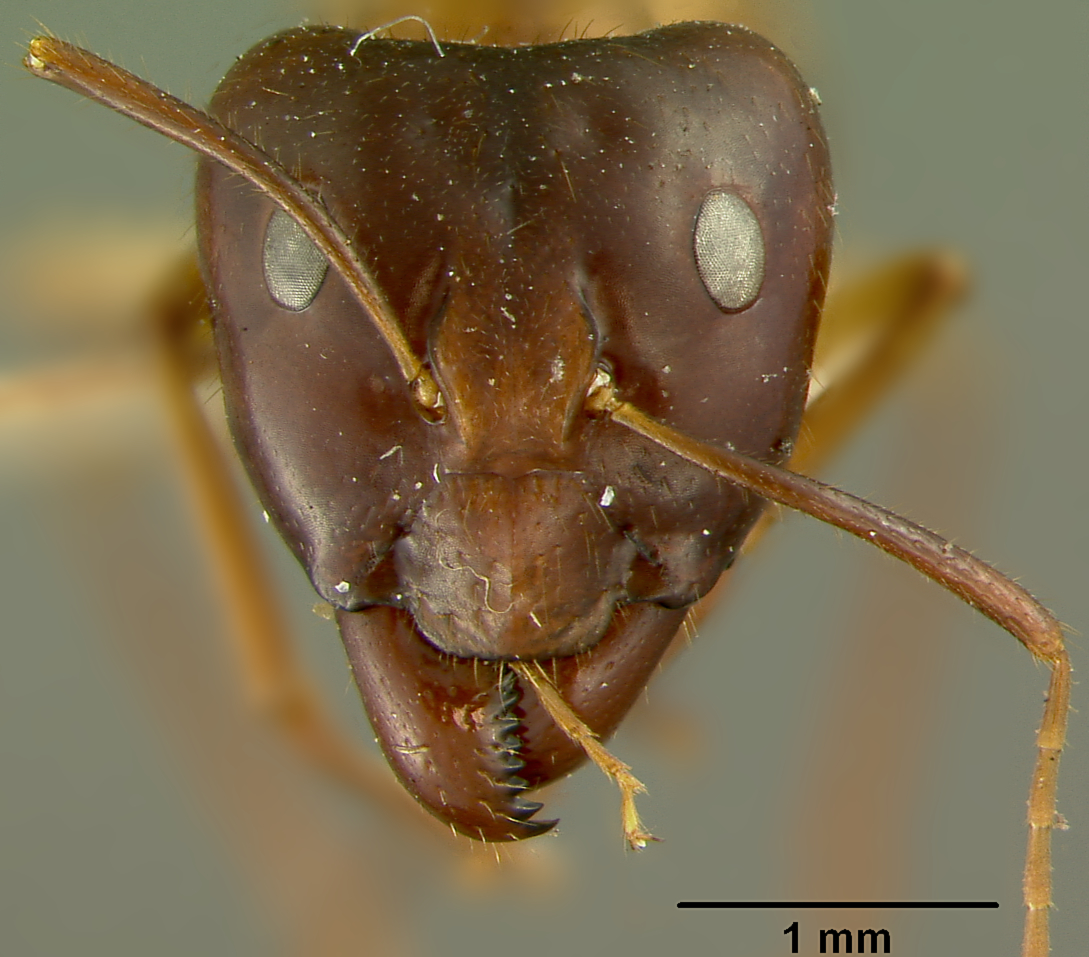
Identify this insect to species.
Camponotus maculatus
